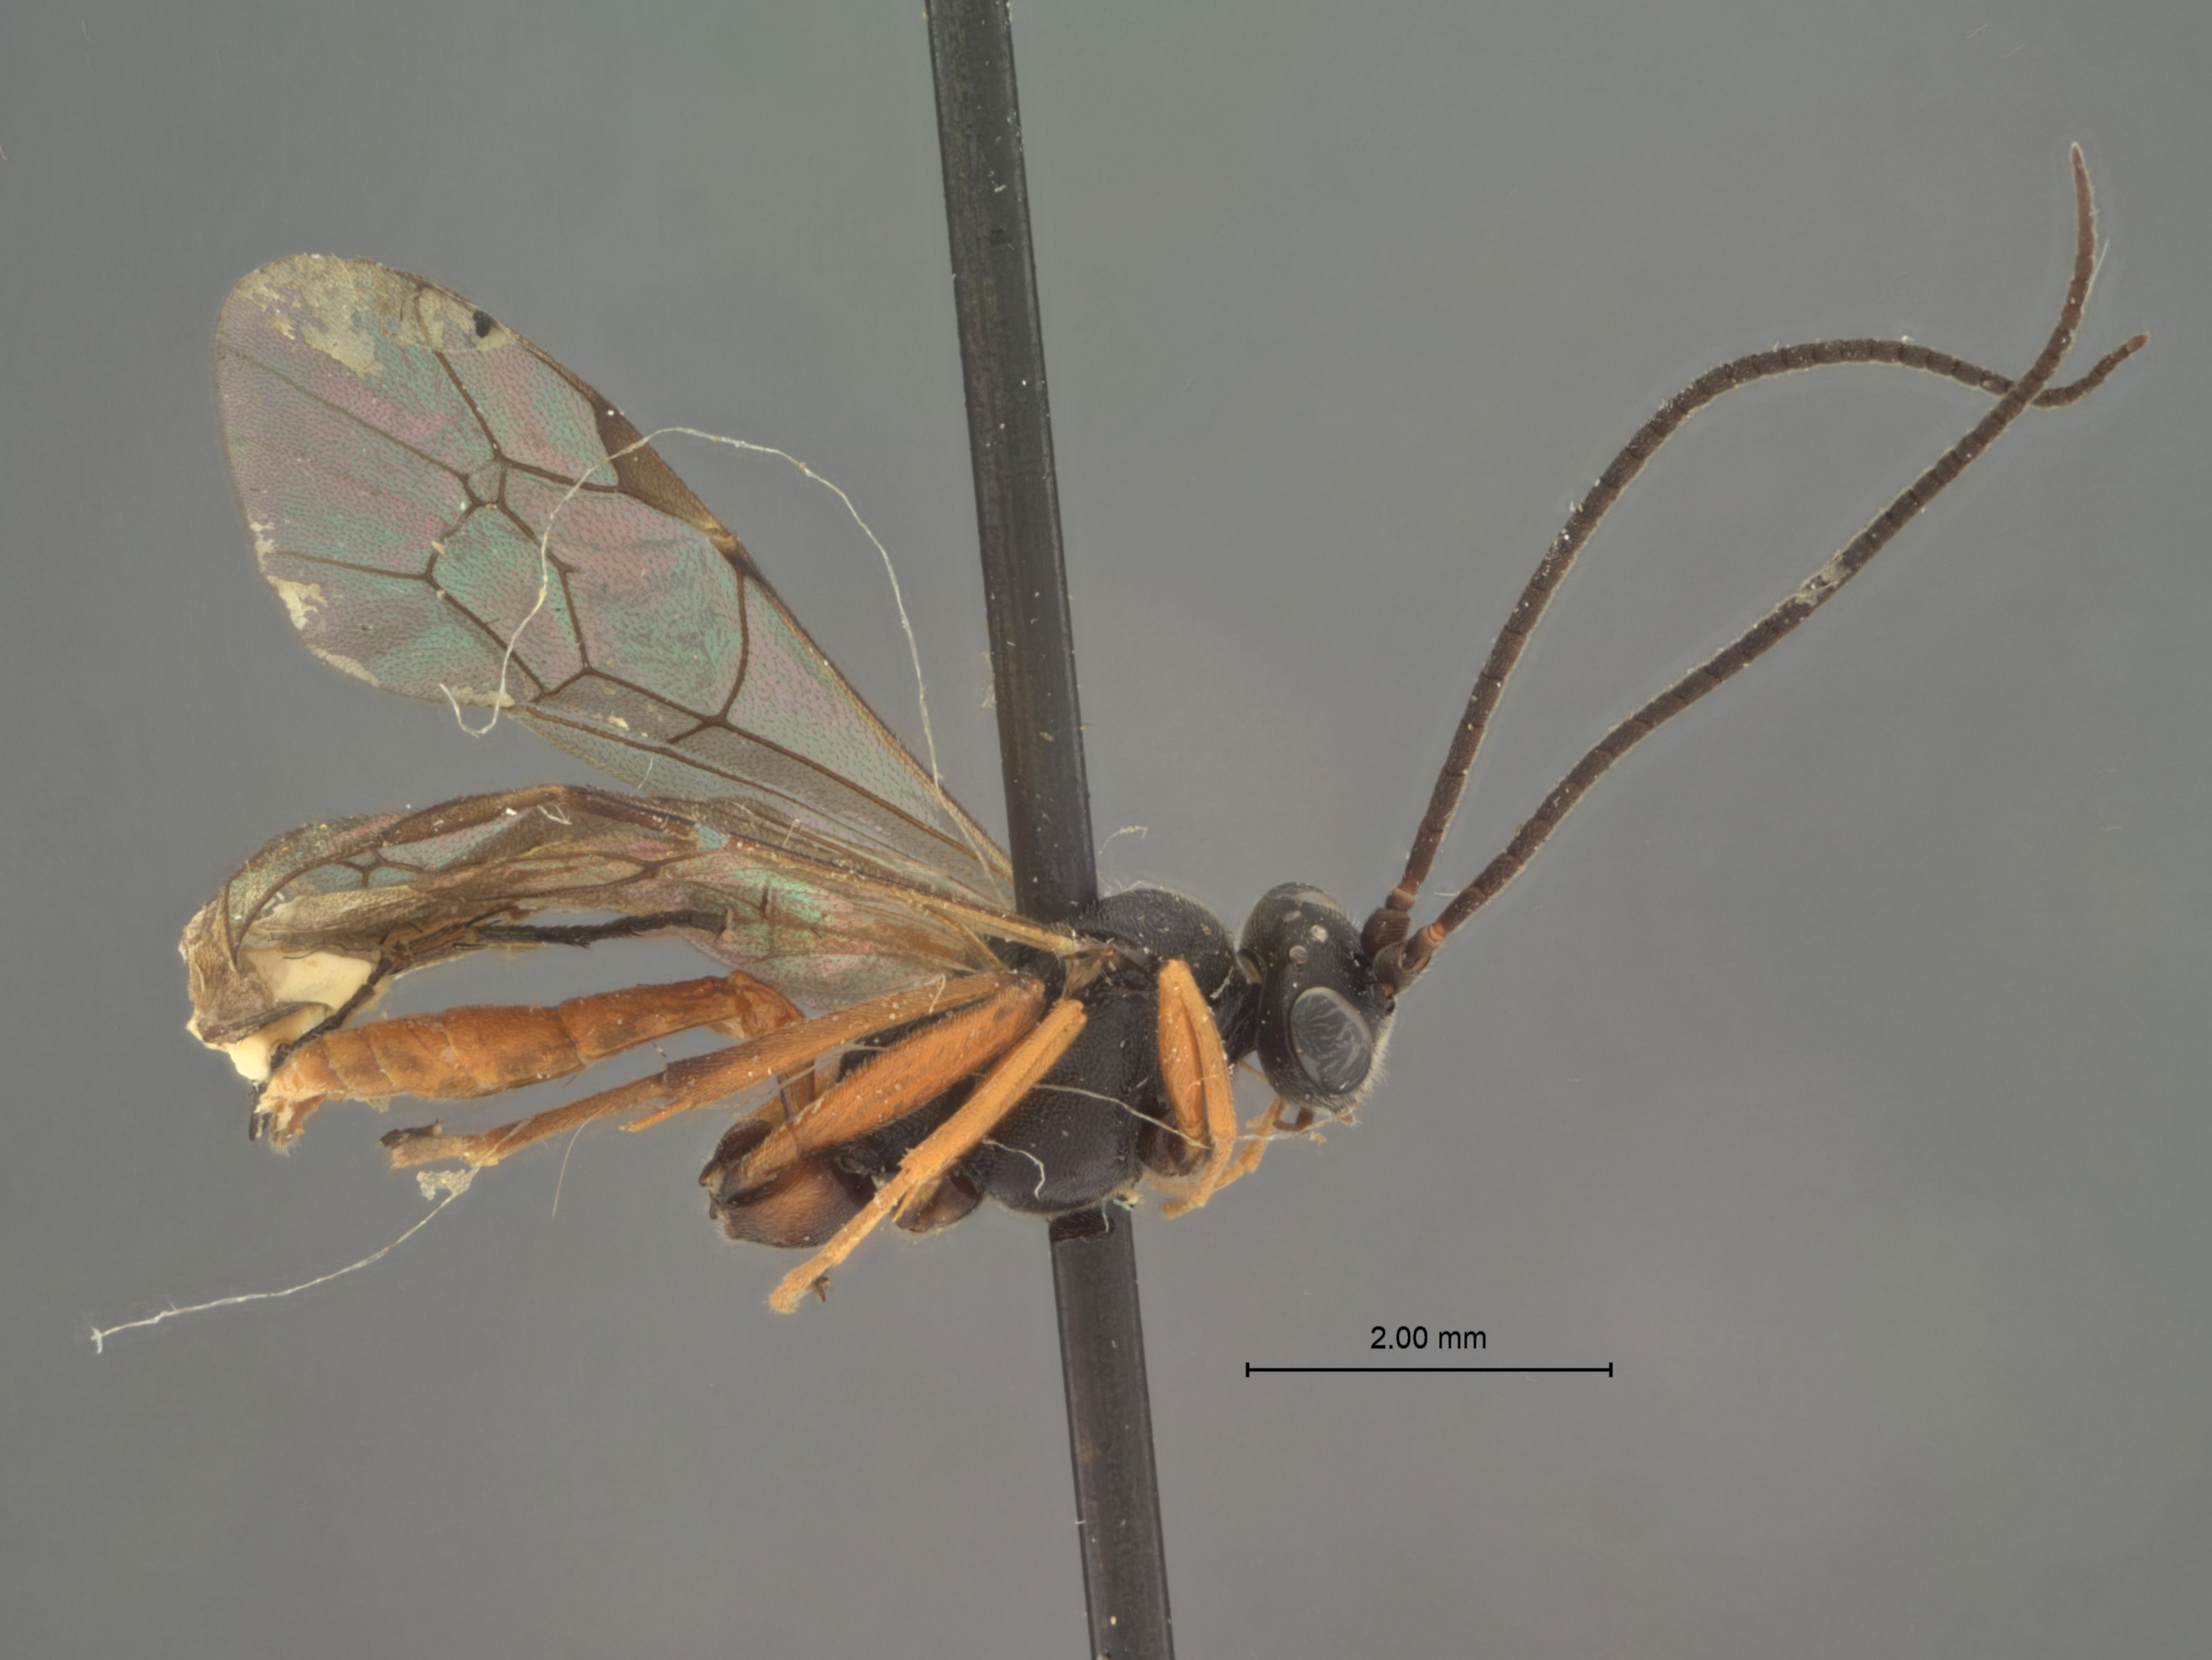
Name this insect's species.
Linycus nigriceps
